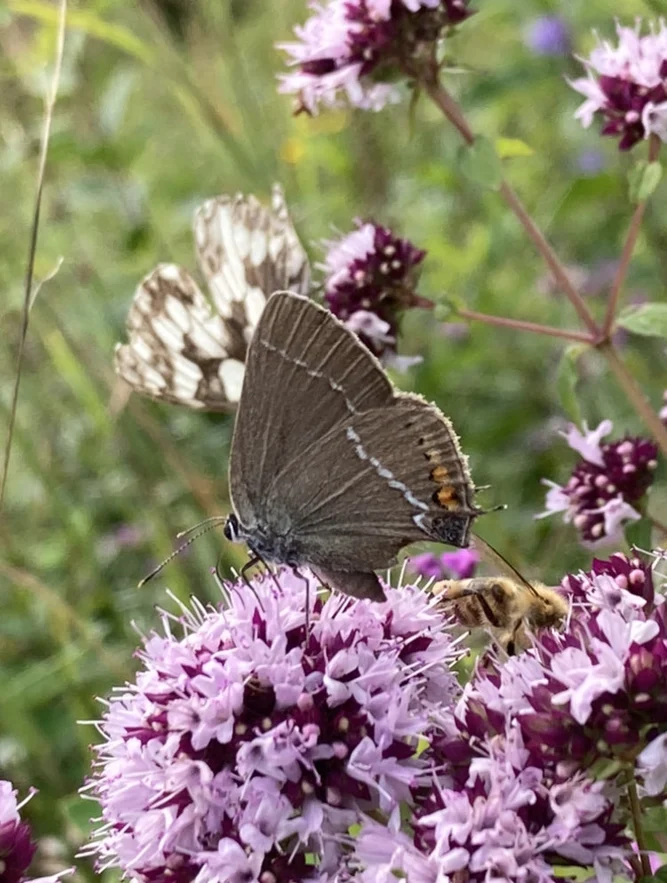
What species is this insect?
Satyrium spini (also Tuttiola spini)
